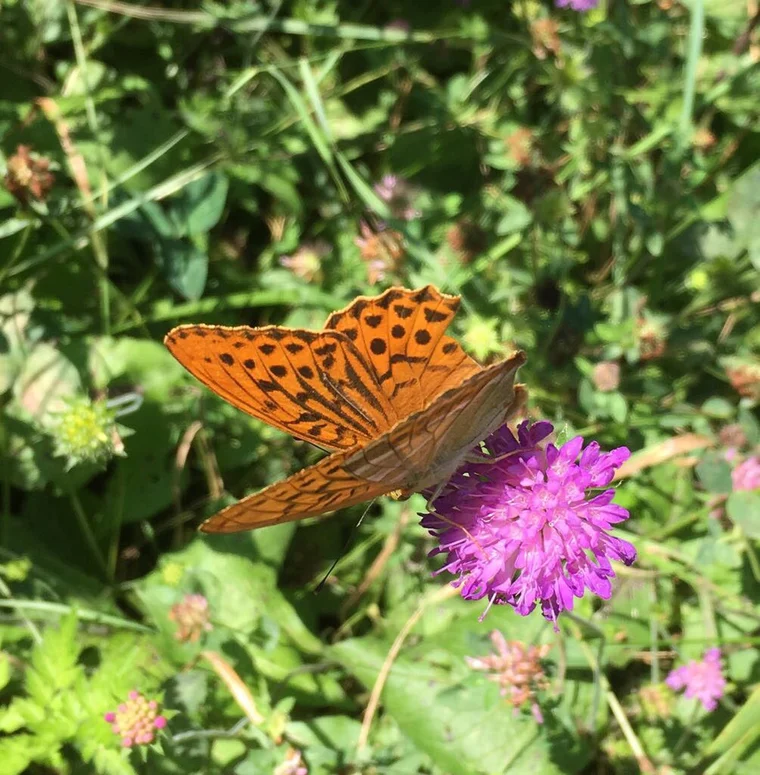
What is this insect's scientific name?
Argynnis paphia
